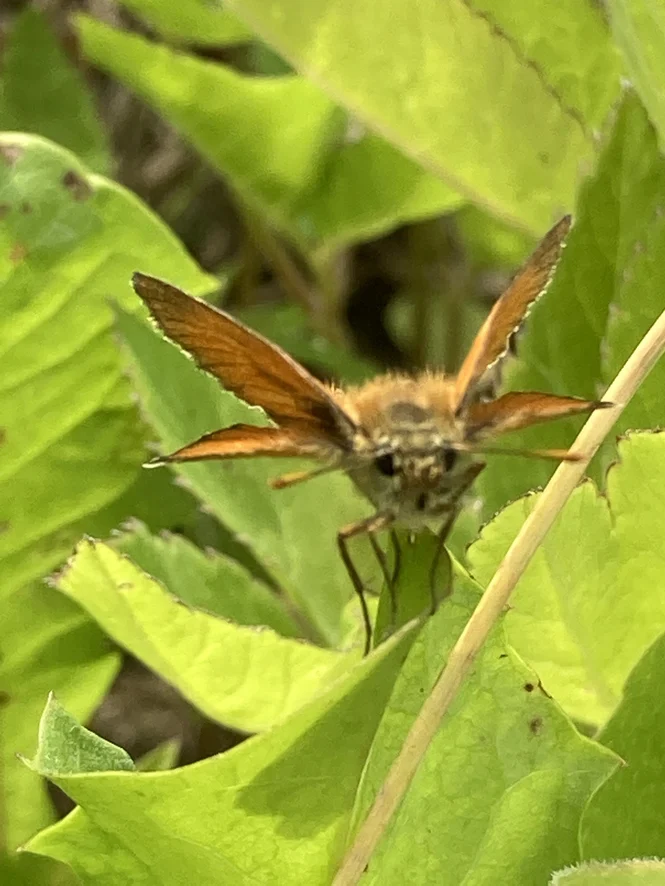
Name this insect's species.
Thymelicus sylvestris
